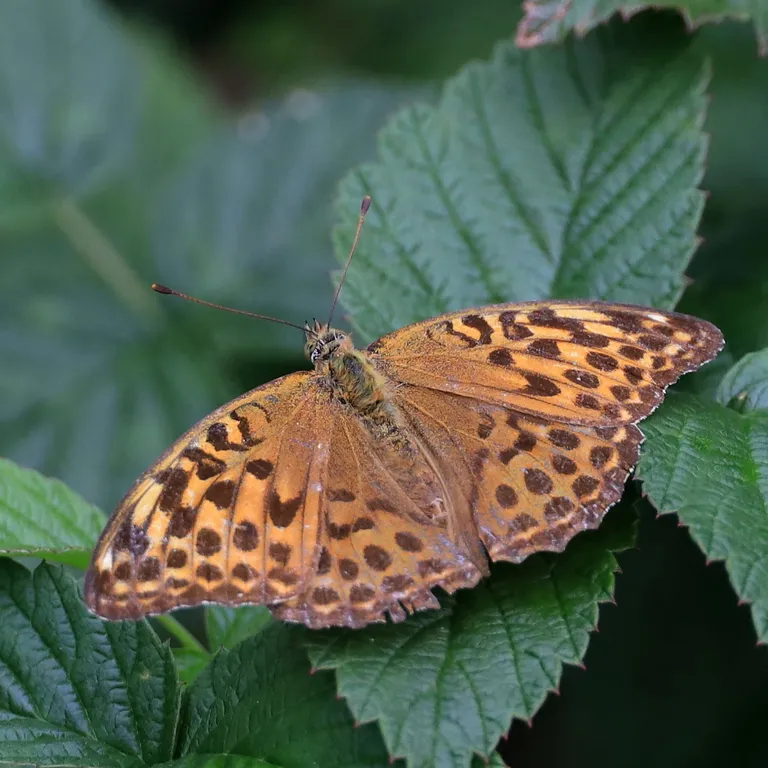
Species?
Argynnis paphia
